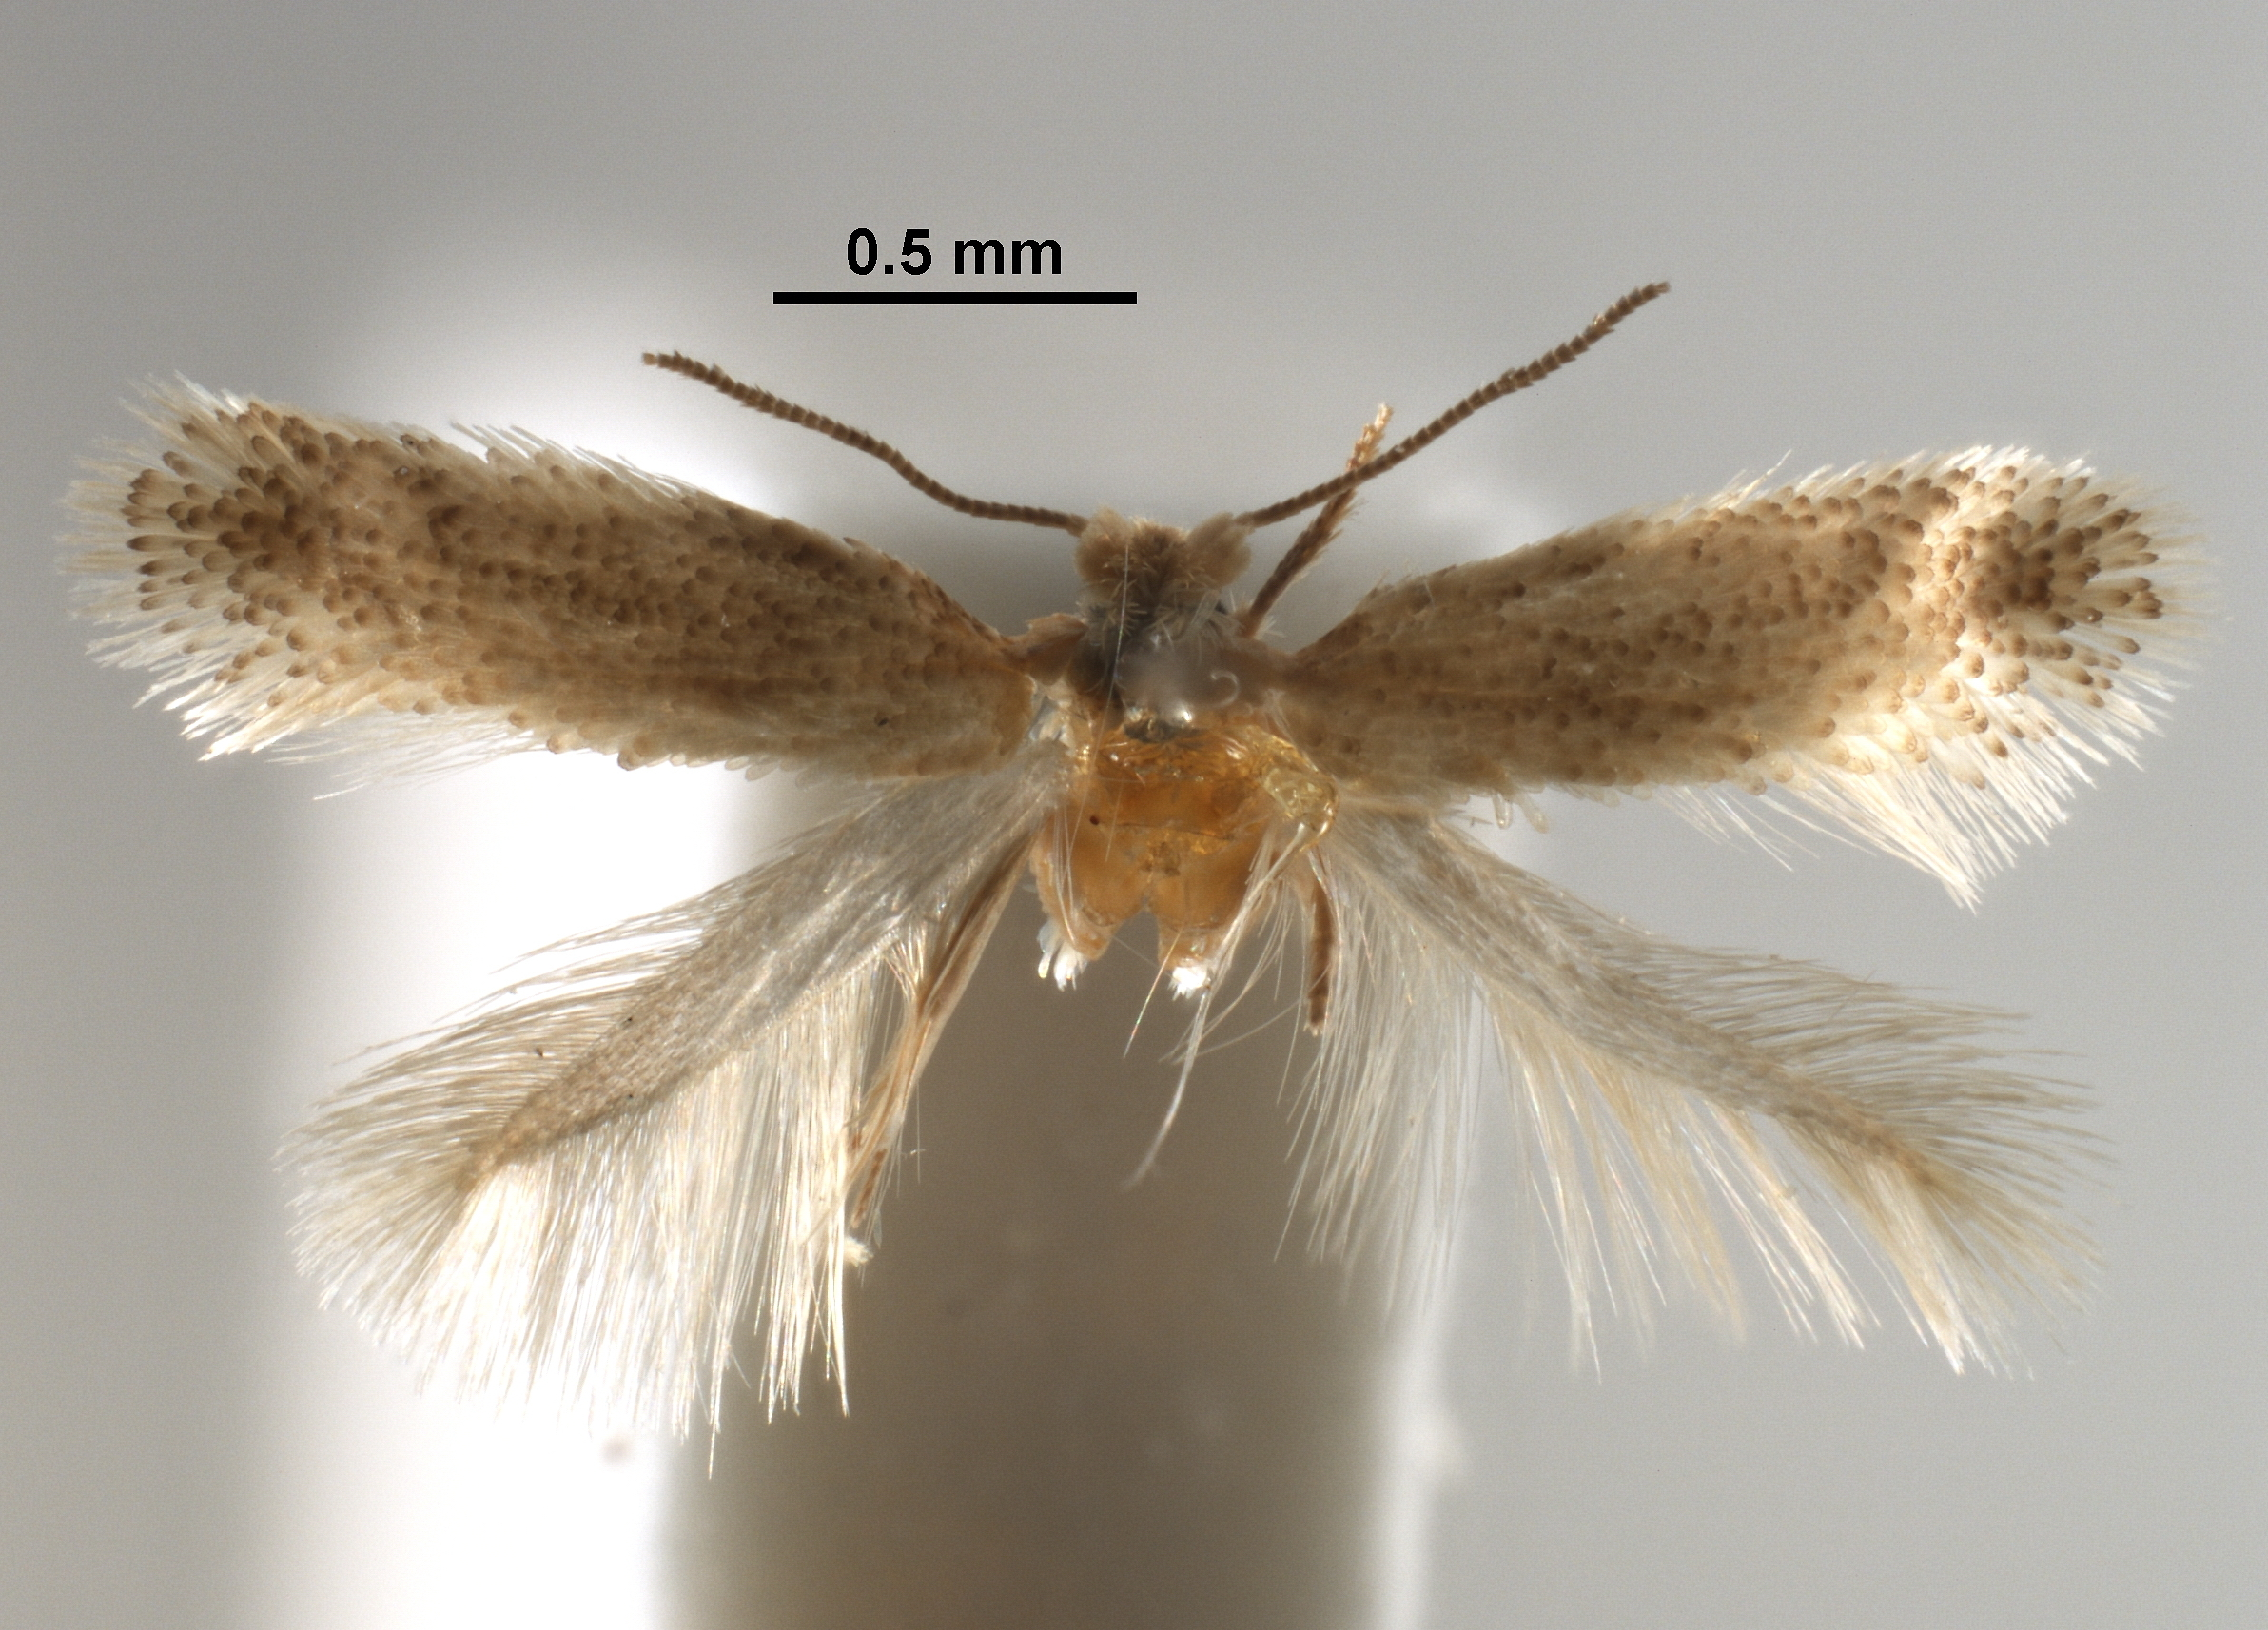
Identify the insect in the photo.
Glaucolepis rosmarinella
